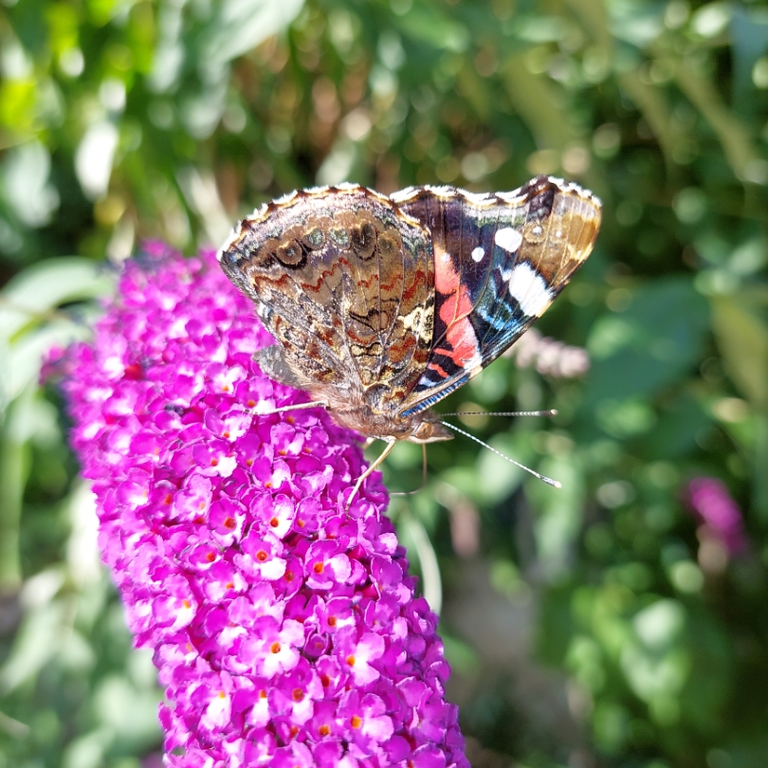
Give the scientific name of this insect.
Vanessa atalanta
